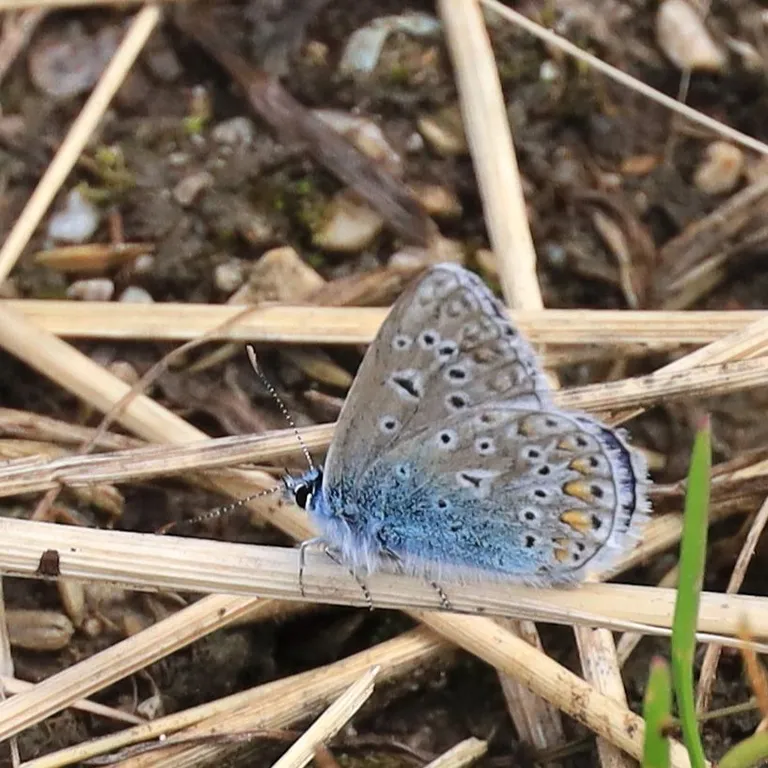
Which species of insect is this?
Polyommatus icarus
